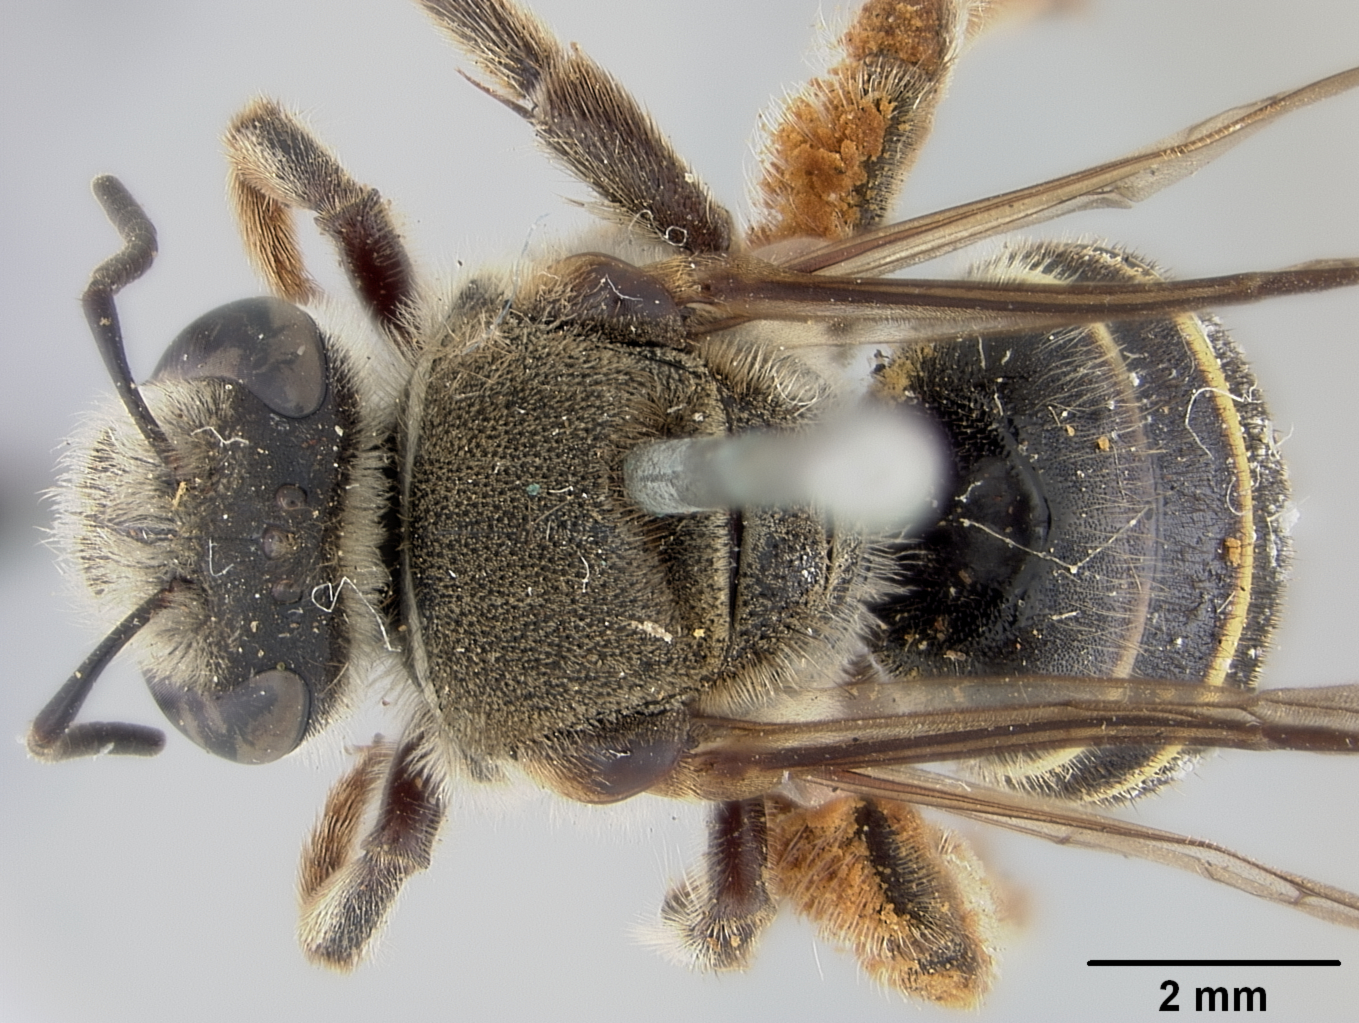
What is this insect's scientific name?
Nomia aurantifer
